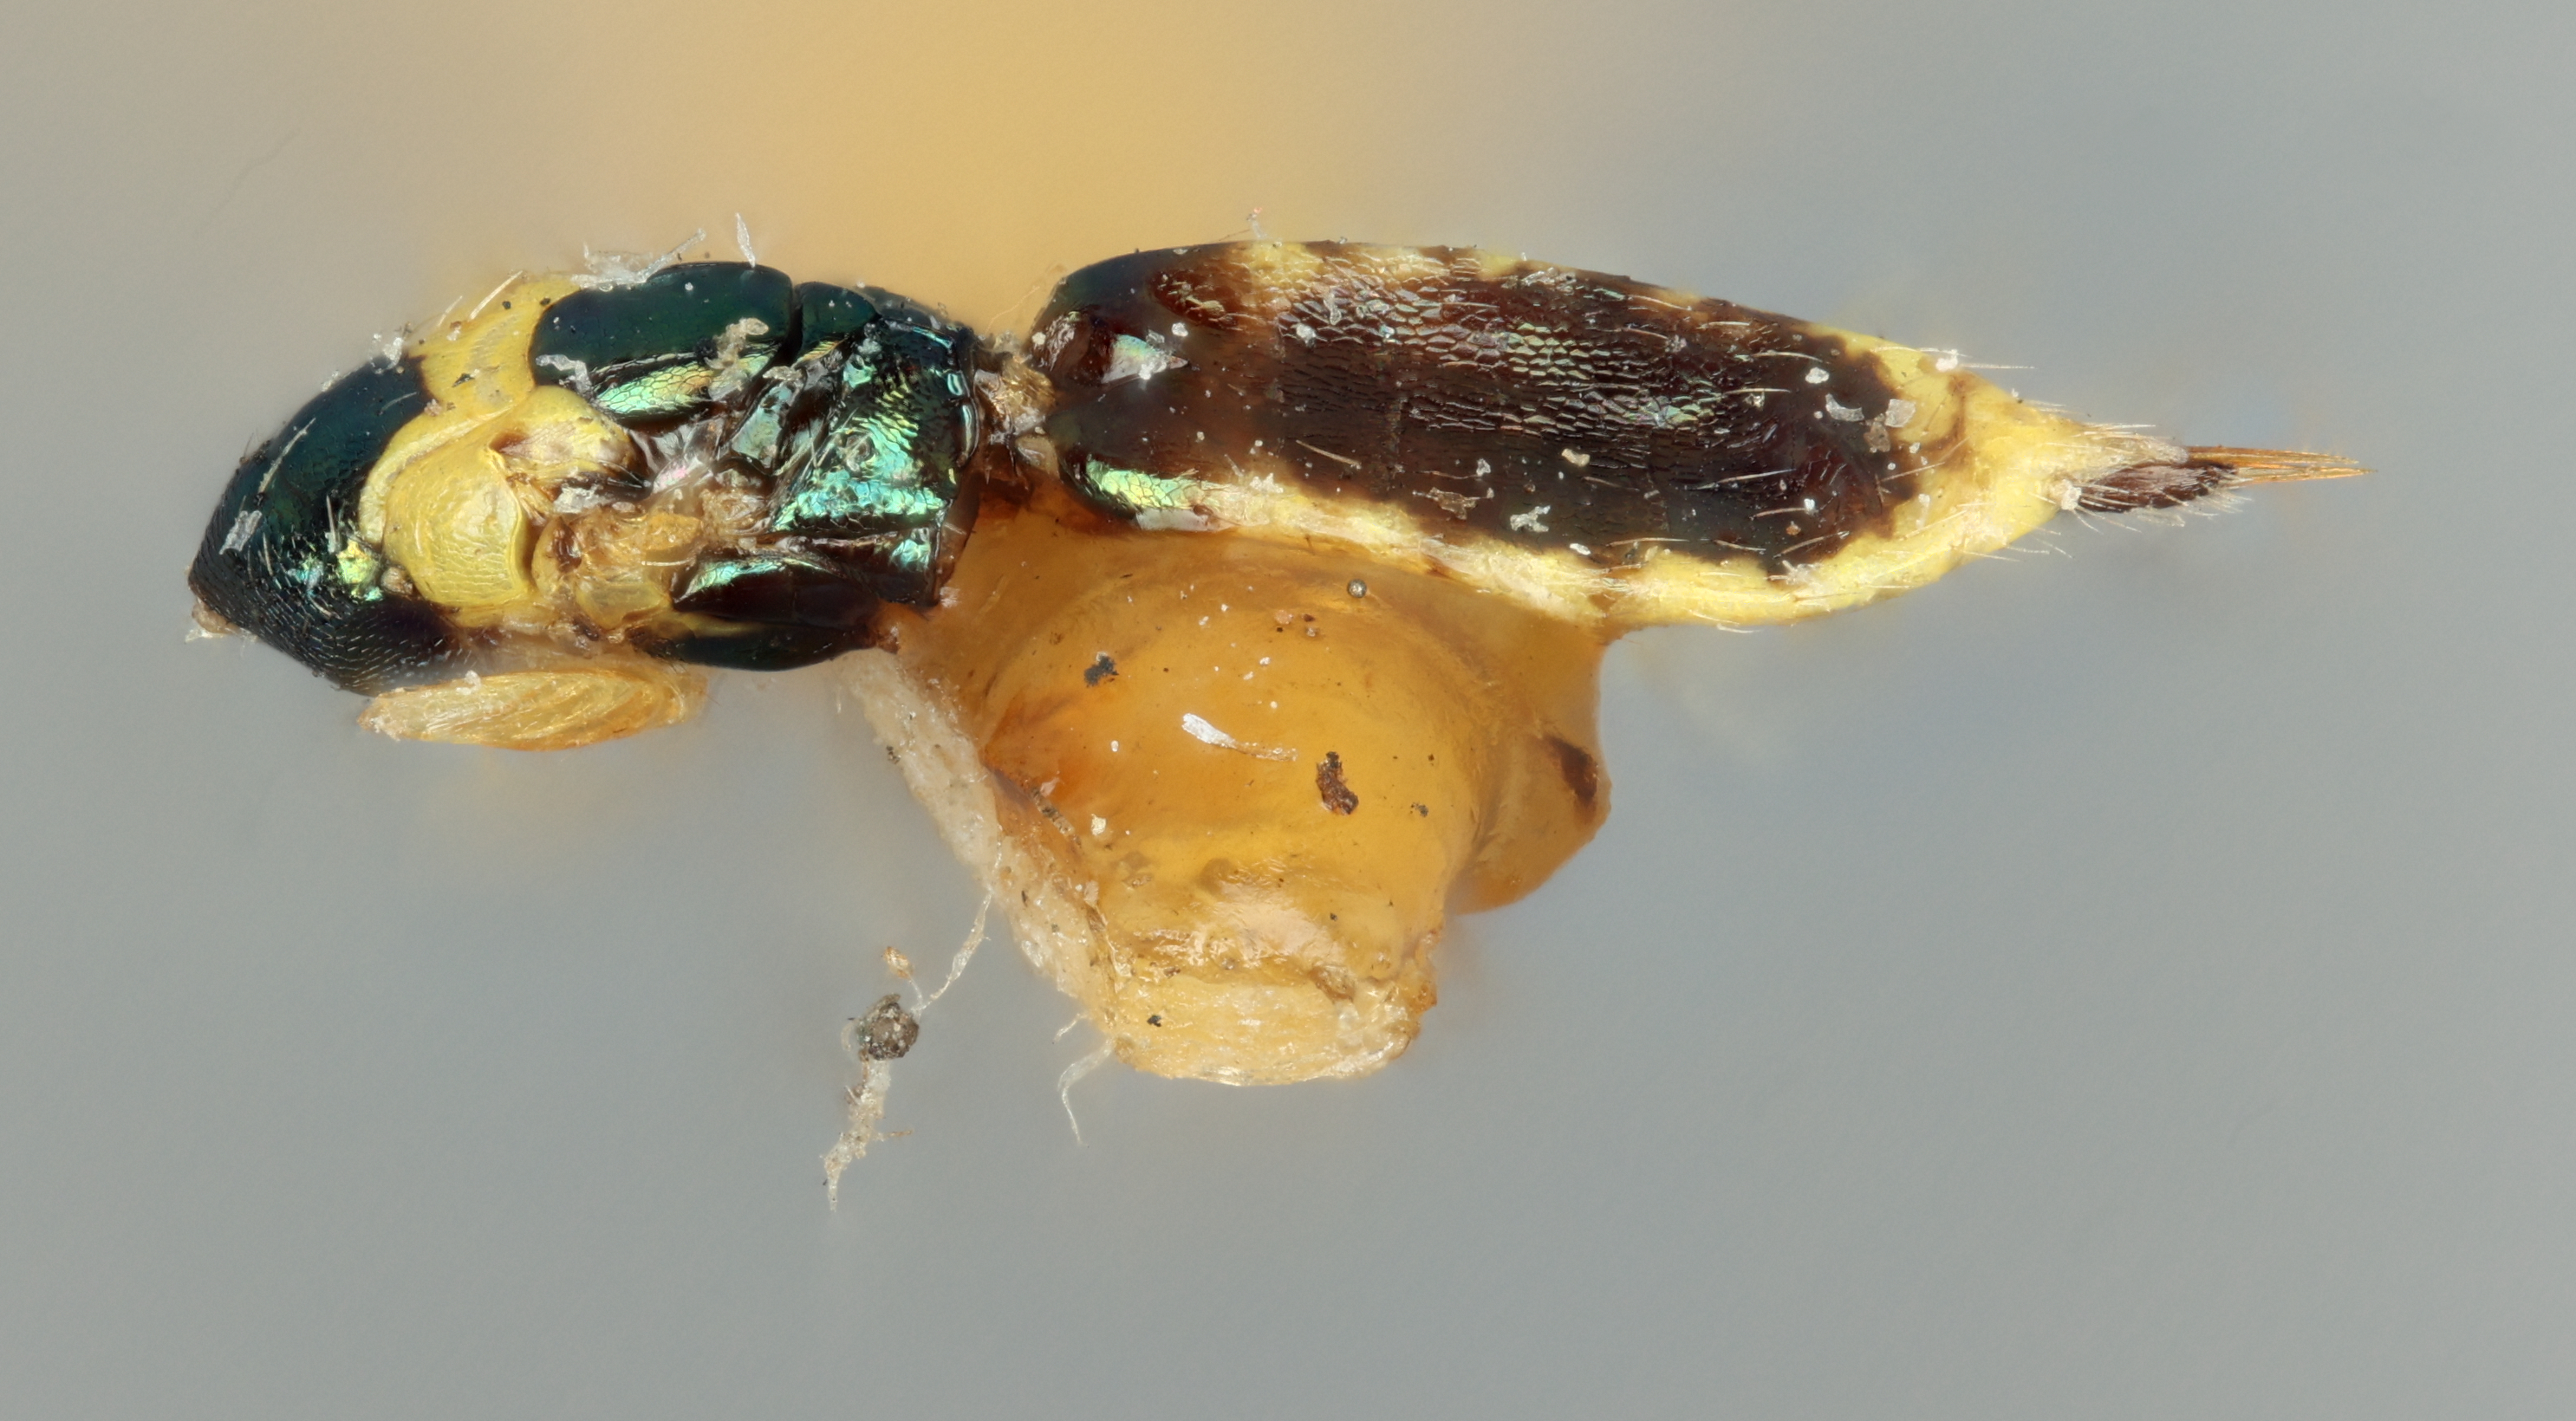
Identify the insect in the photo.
Pseudiglyphomyia pulcheria
